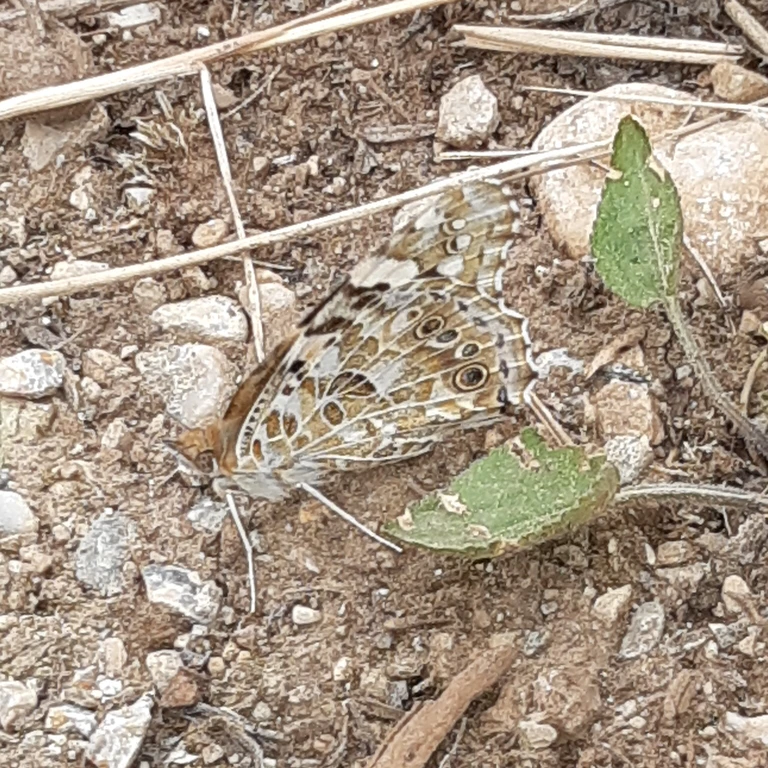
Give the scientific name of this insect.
Vanessa cardui
